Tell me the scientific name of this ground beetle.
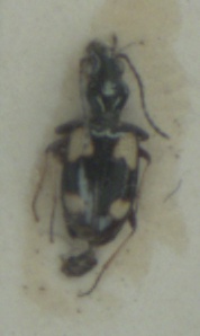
Bembidion illigeri
